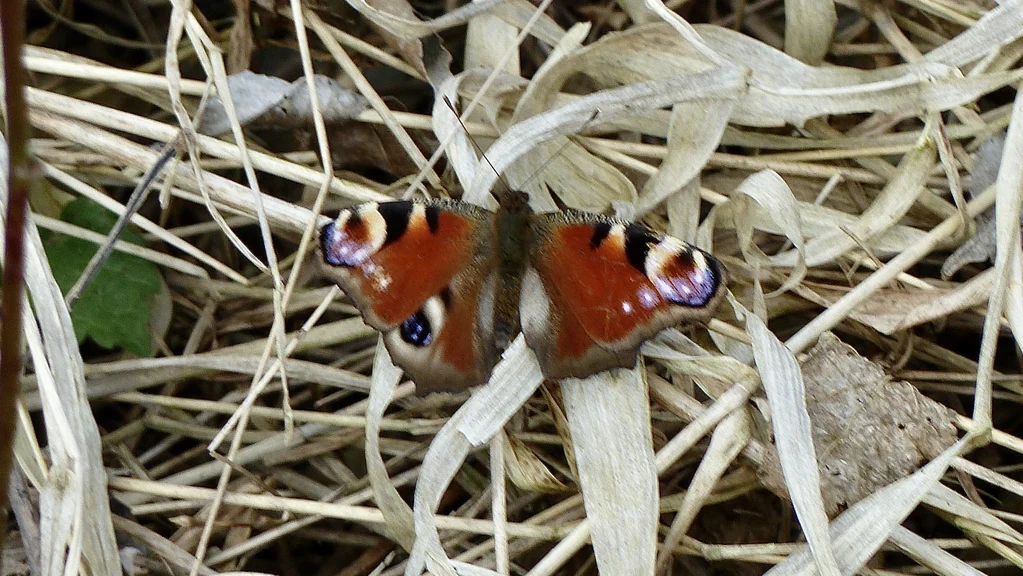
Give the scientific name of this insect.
Aglais io
